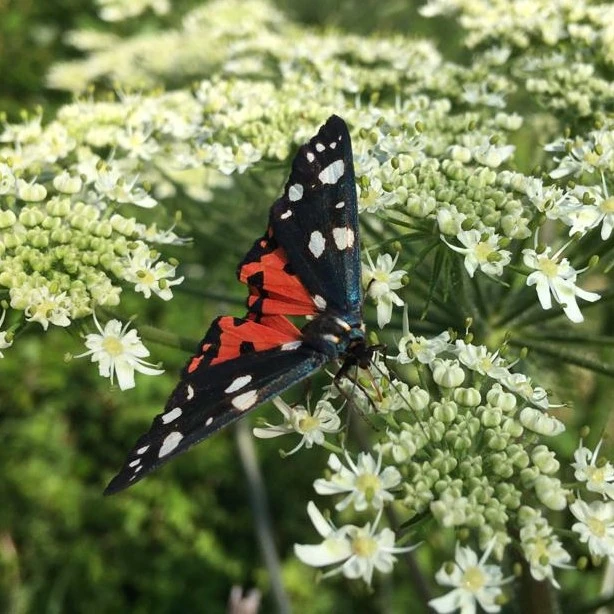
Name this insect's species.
Callimorpha dominula
